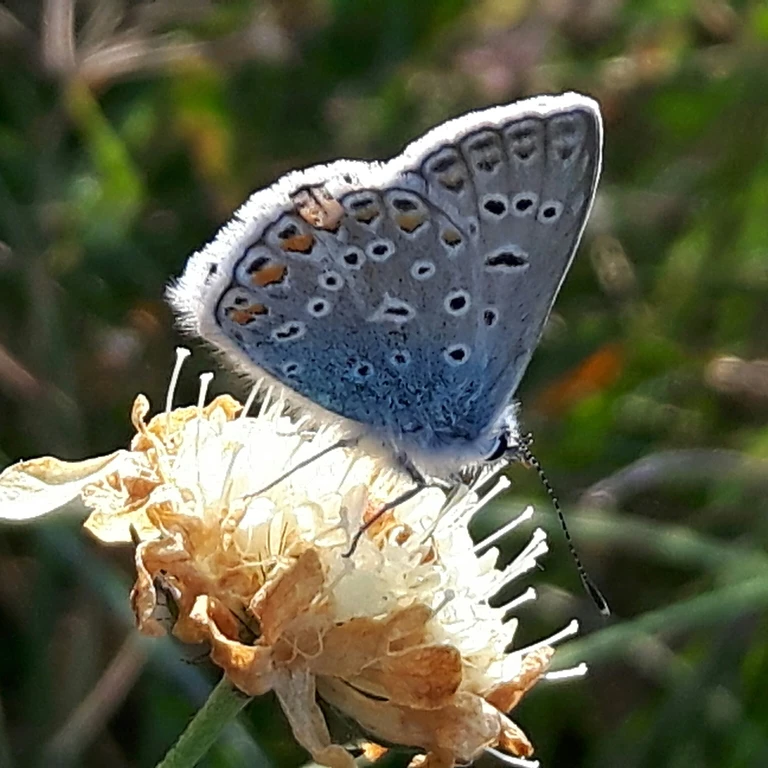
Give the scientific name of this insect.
Polyommatus icarus
